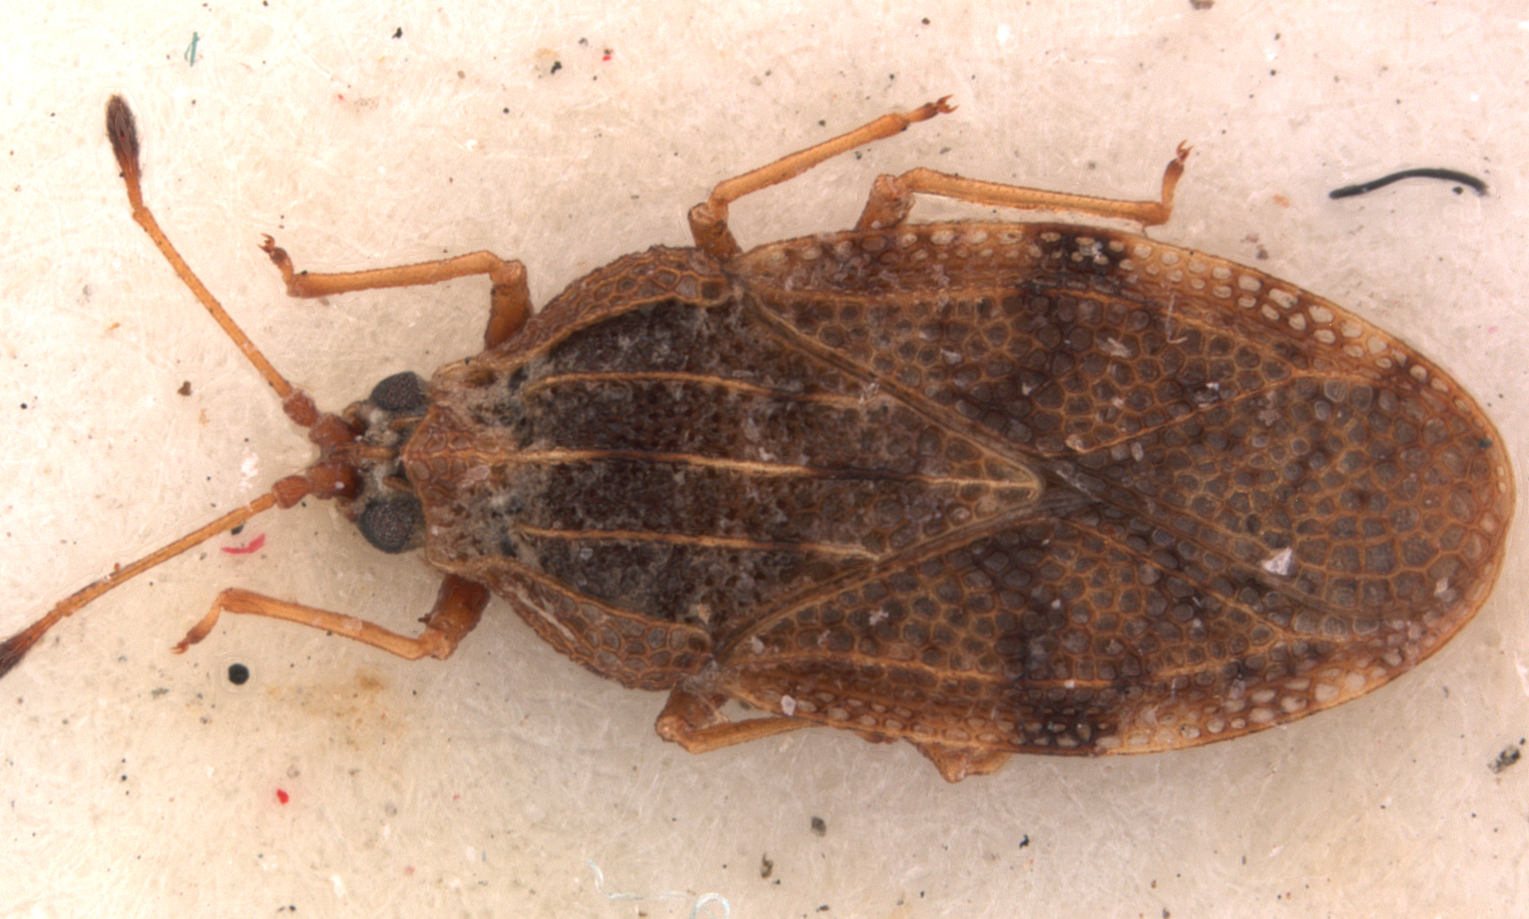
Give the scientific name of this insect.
Trachypeplus idoneus
